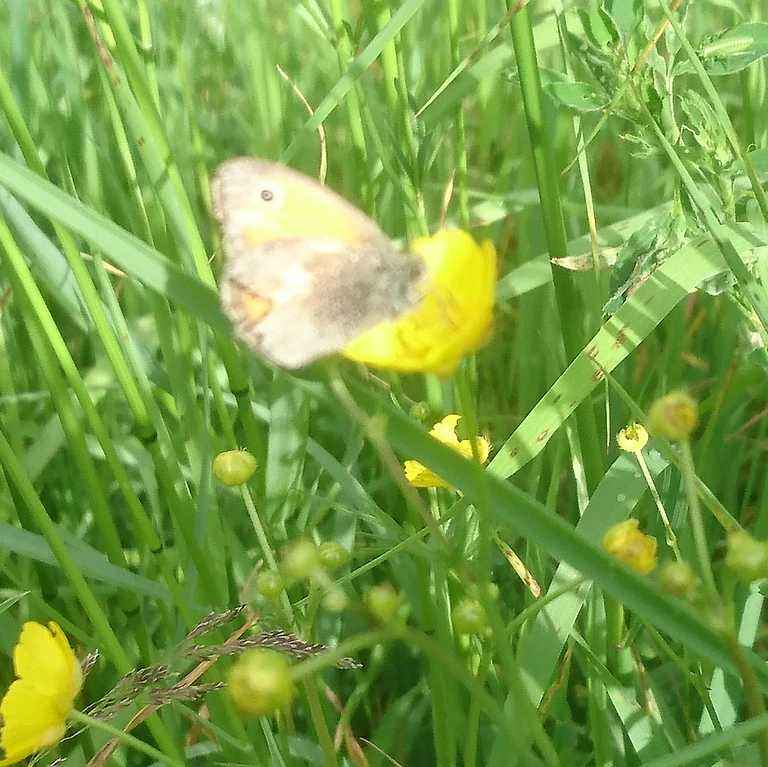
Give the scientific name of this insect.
Coenonympha pamphilus
